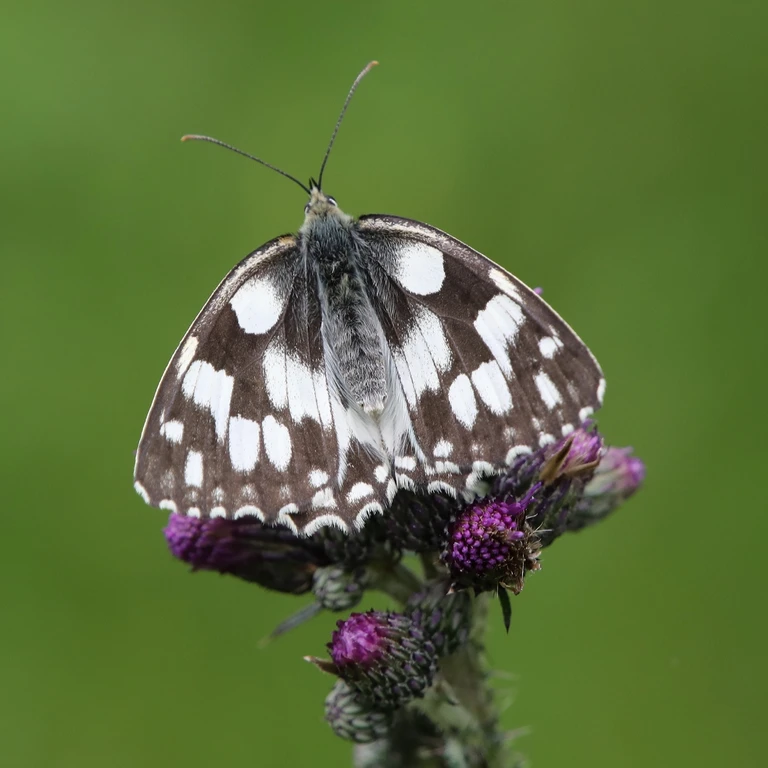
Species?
Melanargia galathea
